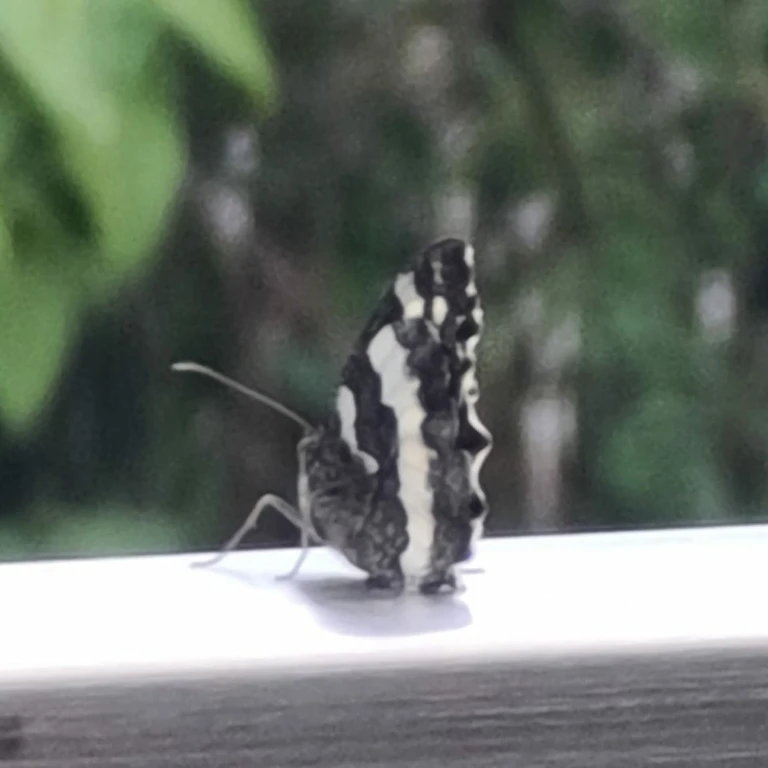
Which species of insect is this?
Brintesia circe
